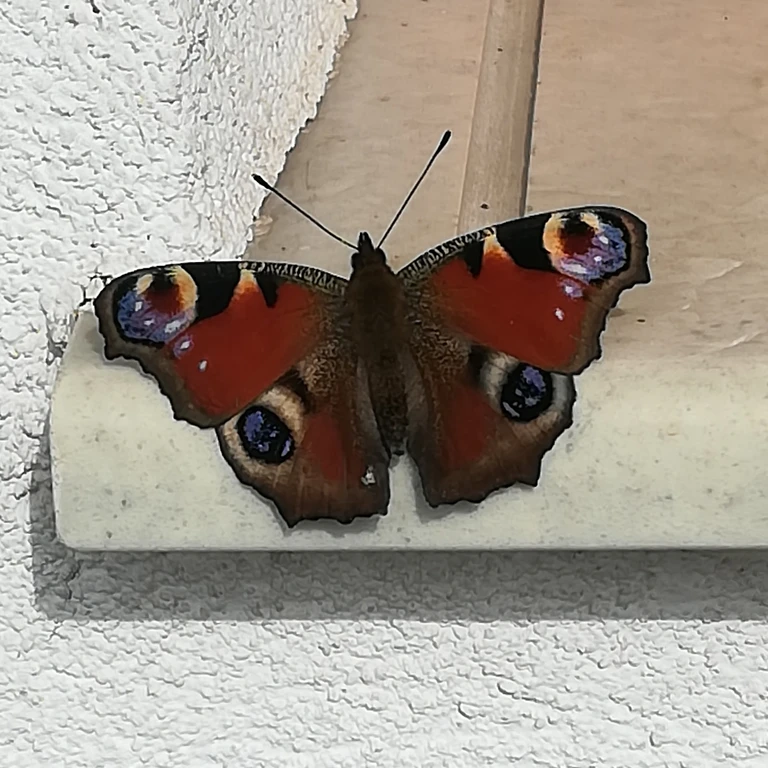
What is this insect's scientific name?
Aglais io
